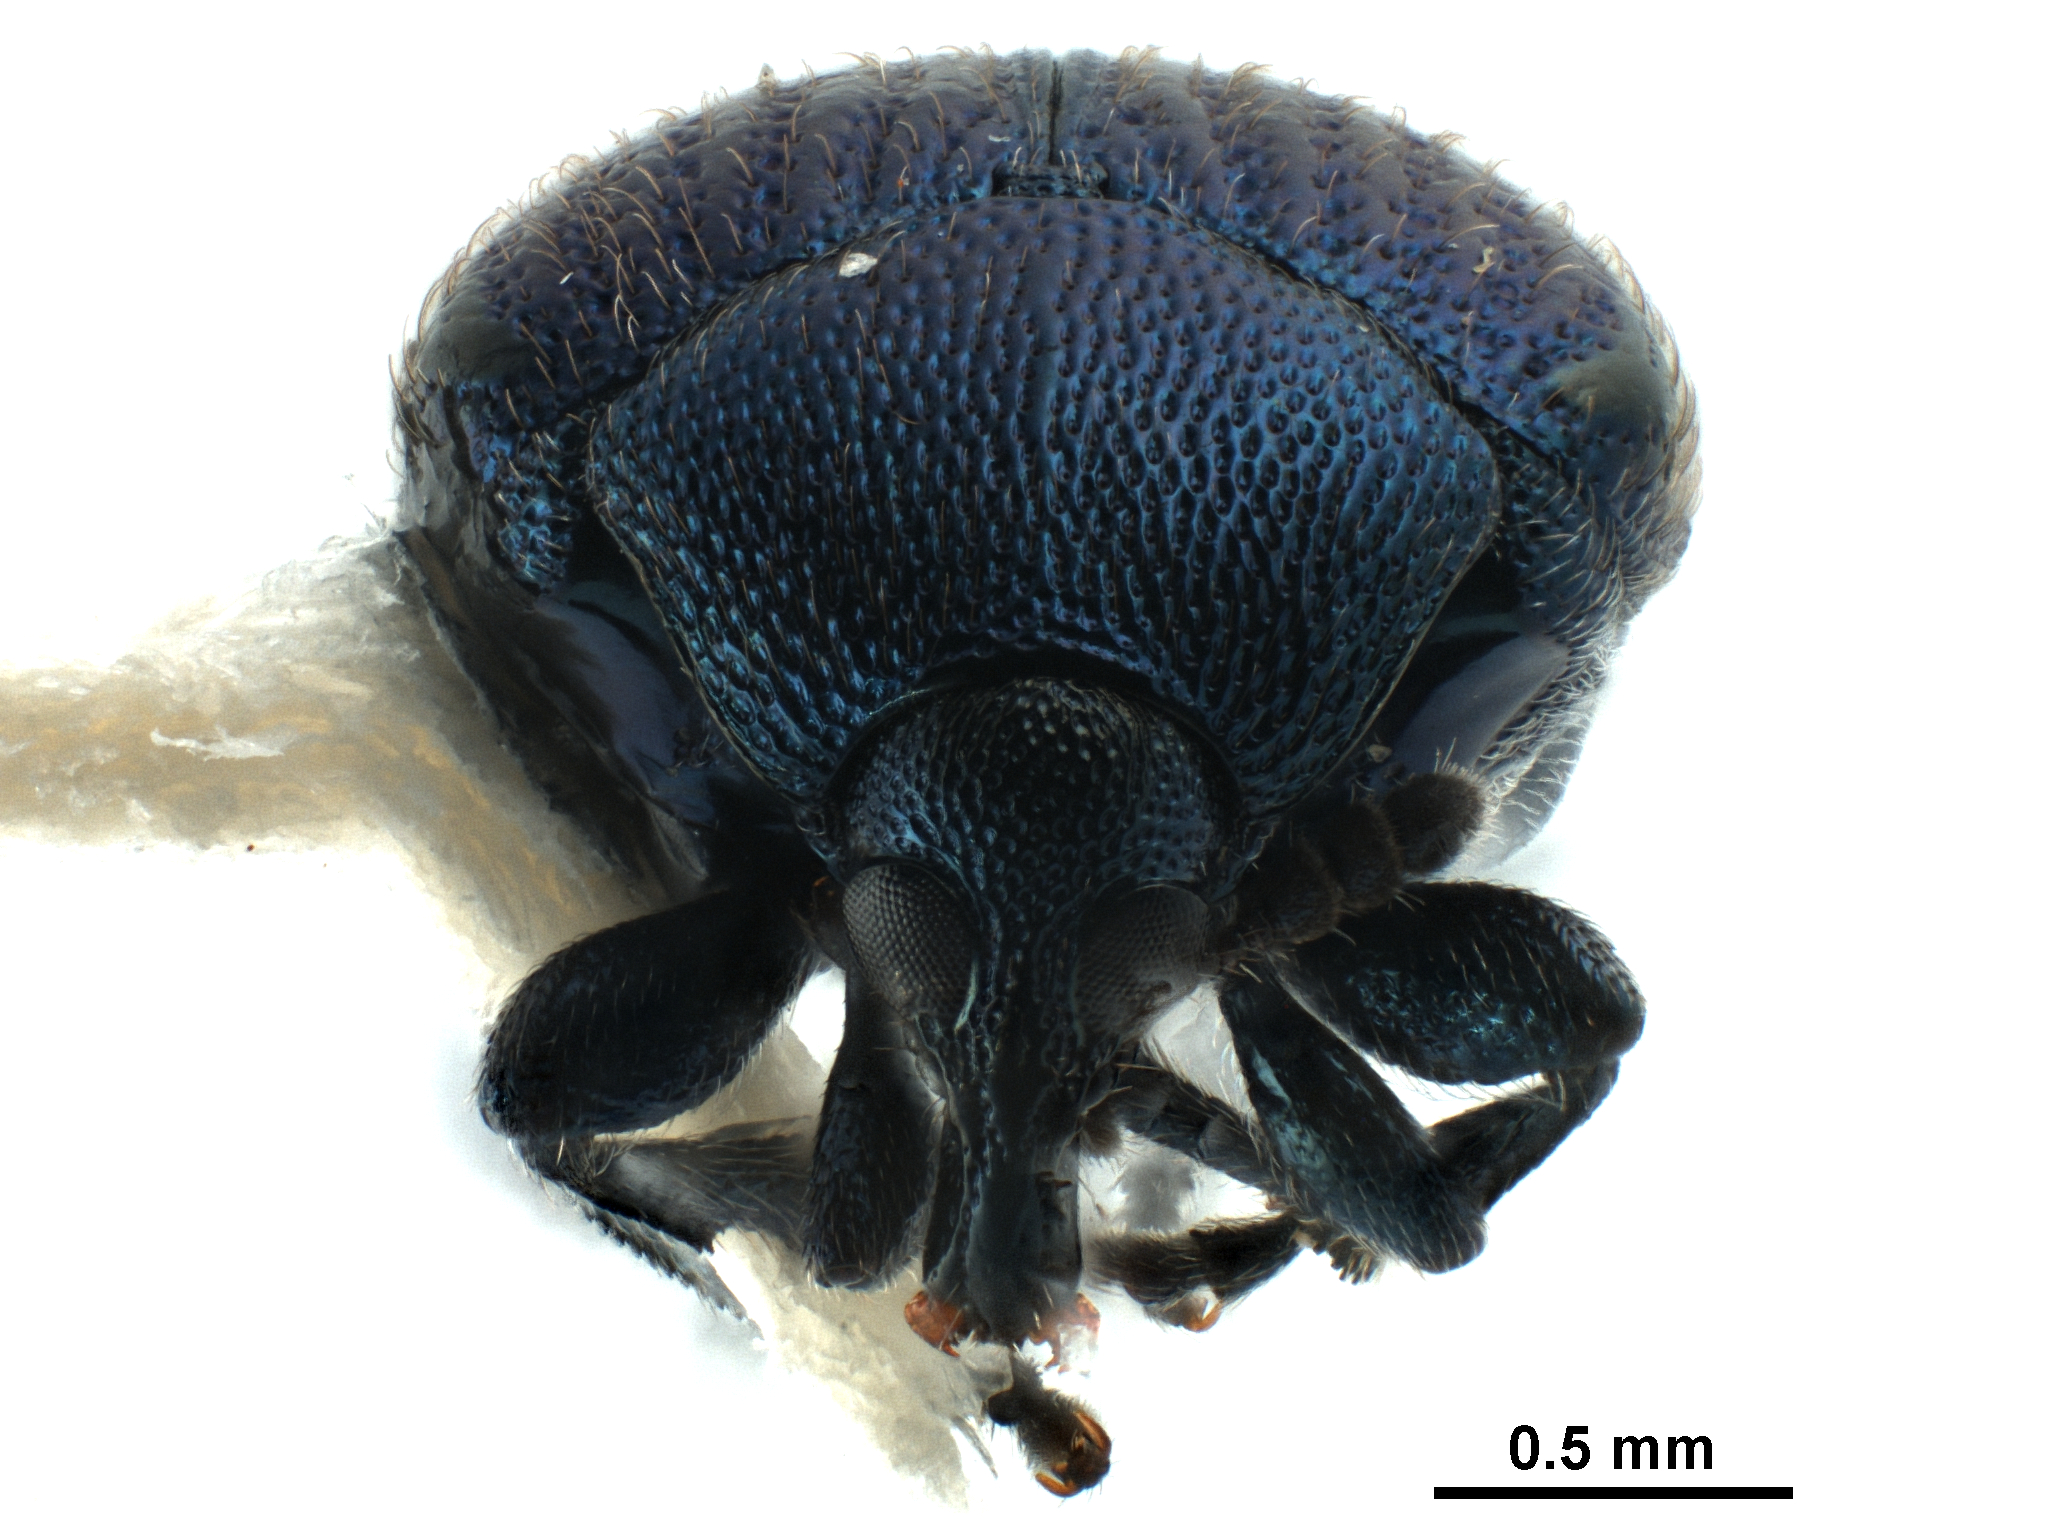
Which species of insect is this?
Pterocolus ovatus
